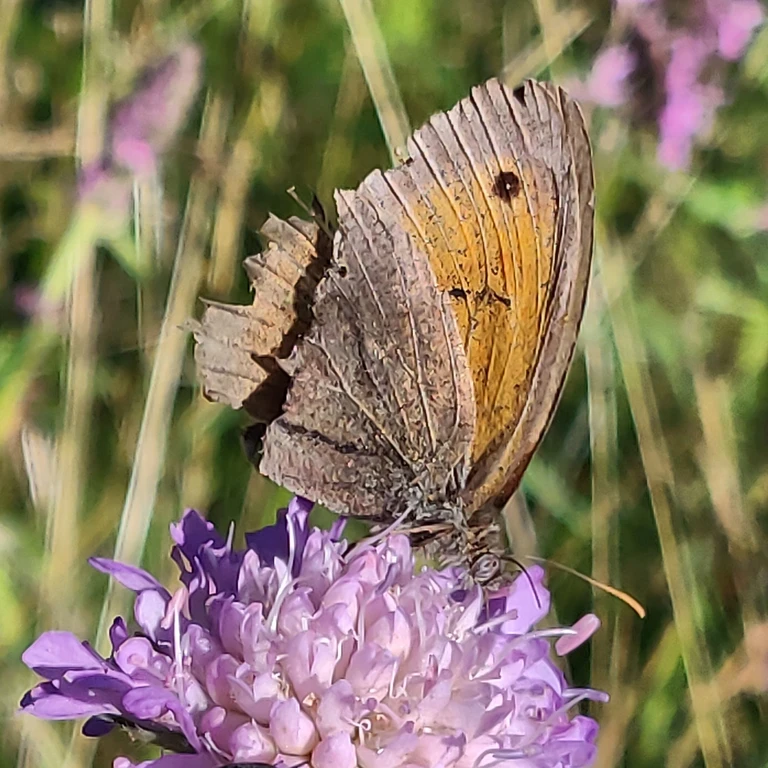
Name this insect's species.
Maniola jurtina
